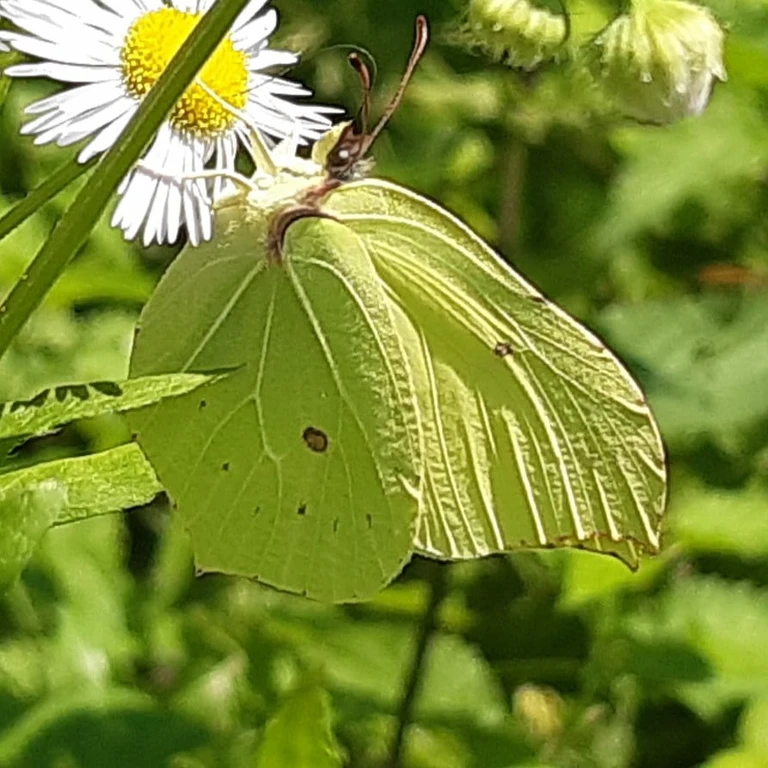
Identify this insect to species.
Gonepteryx rhamni
